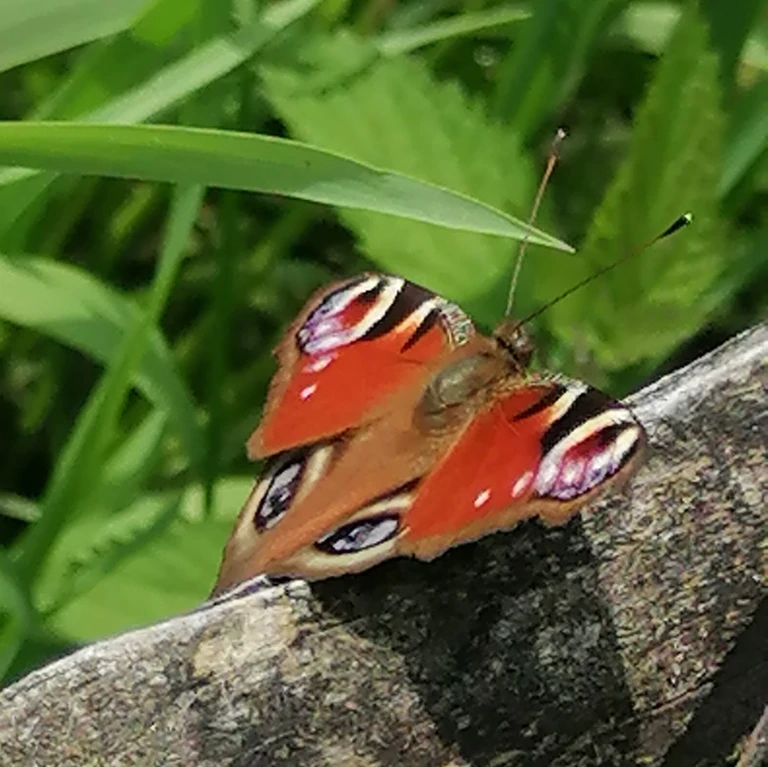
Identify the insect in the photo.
Aglais io
